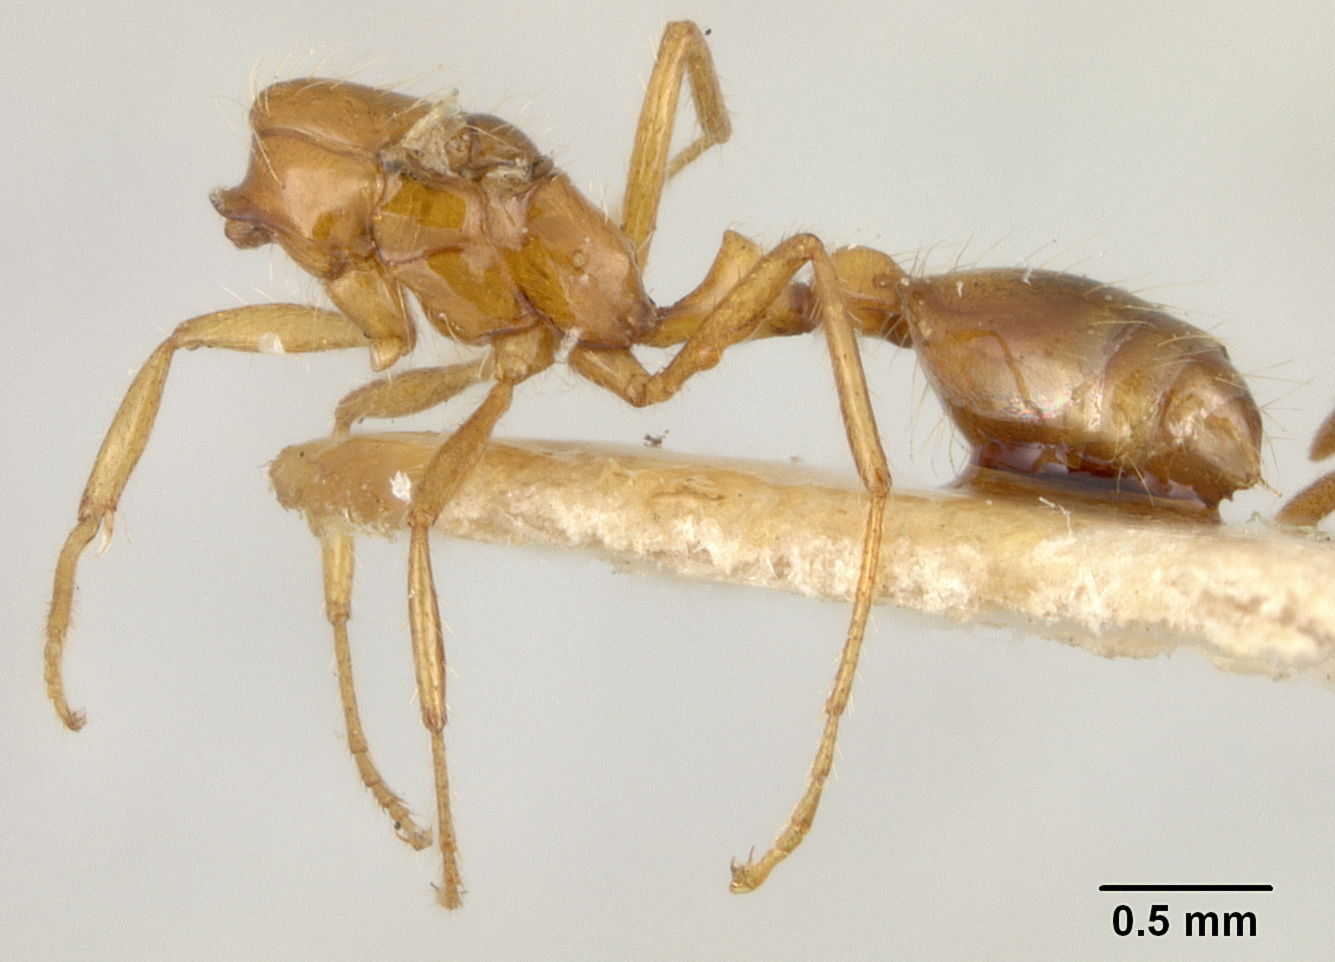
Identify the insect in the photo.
Labauchena acuminata
